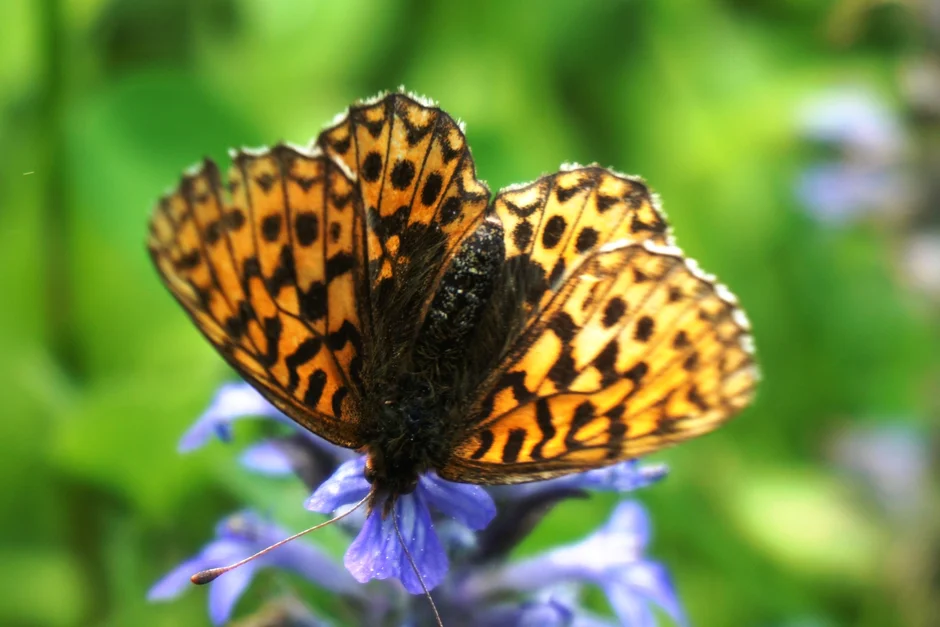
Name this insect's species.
Boloria dia
